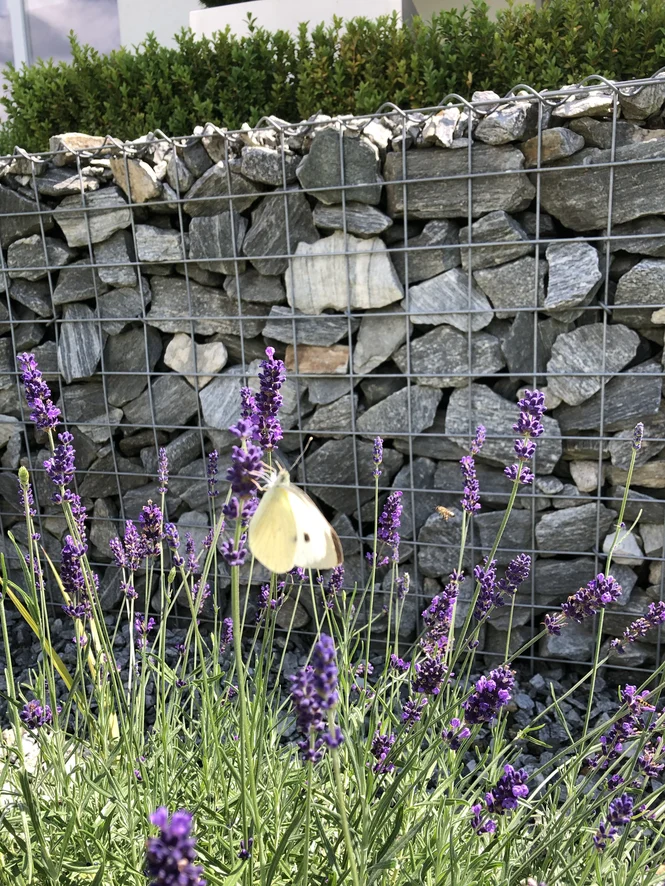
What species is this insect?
Pieris brassicae
